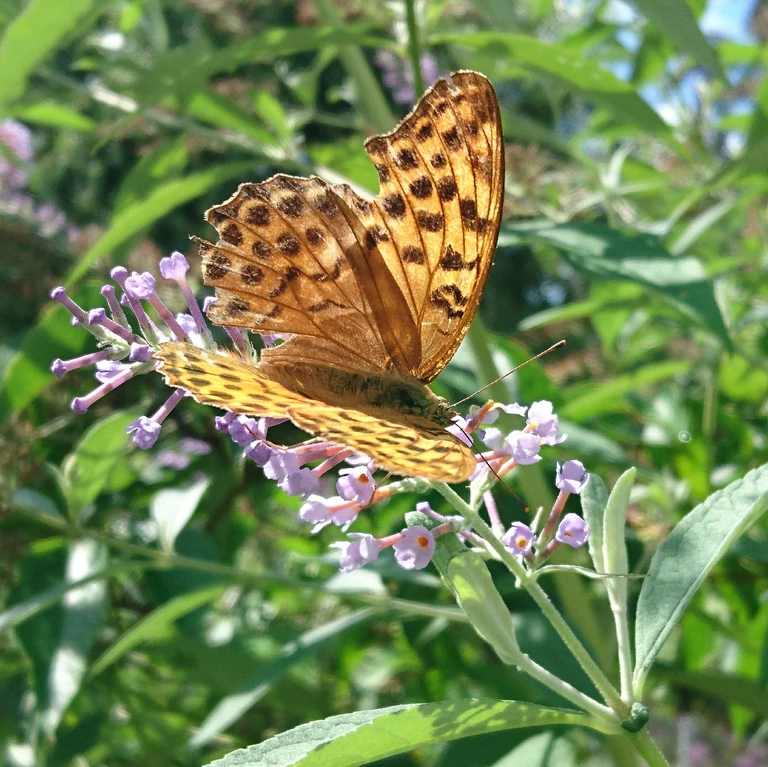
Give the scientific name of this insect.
Argynnis paphia
